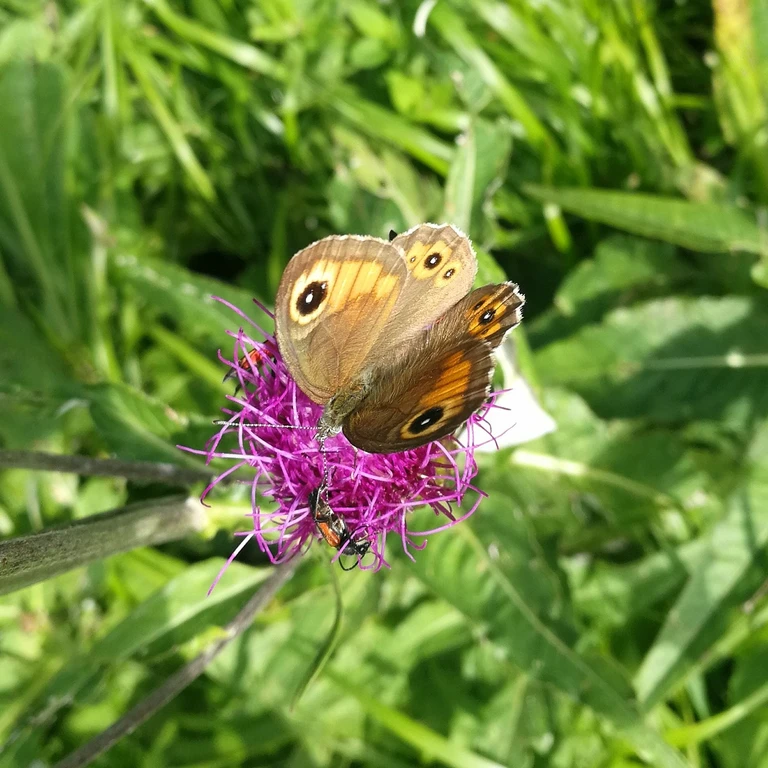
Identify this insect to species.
Lasiommata maera (also Pararge maera)
